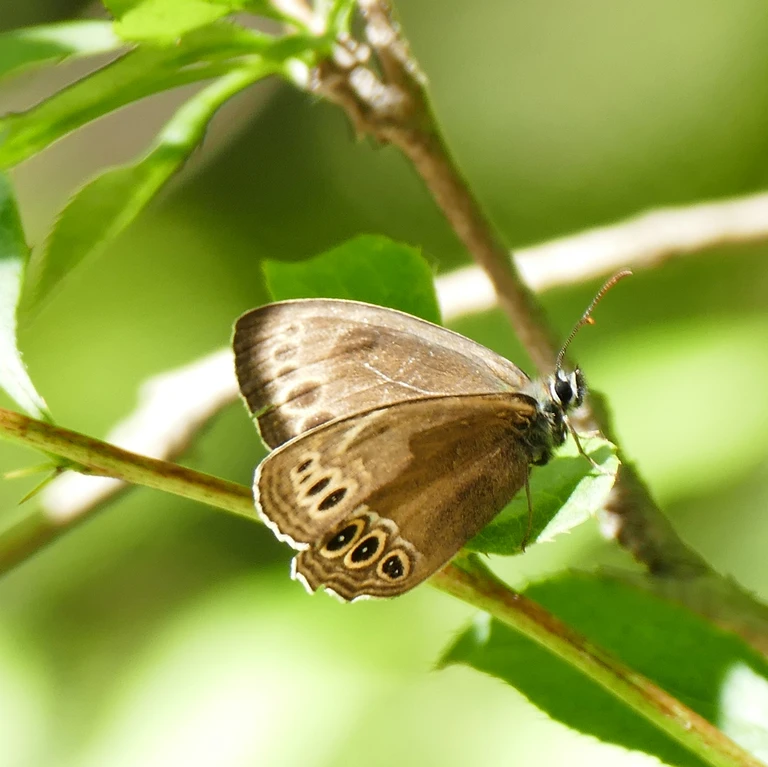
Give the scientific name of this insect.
Lopinga achine (also Pararge achine)
